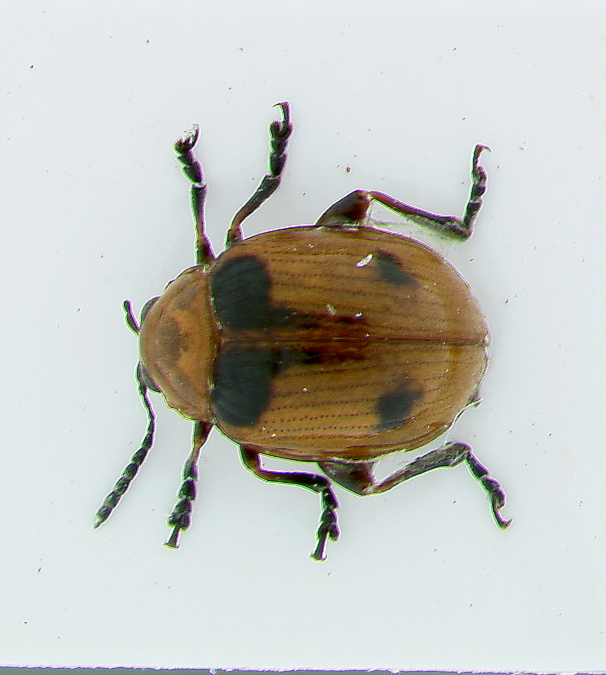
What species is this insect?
Phaelota kottigehara
